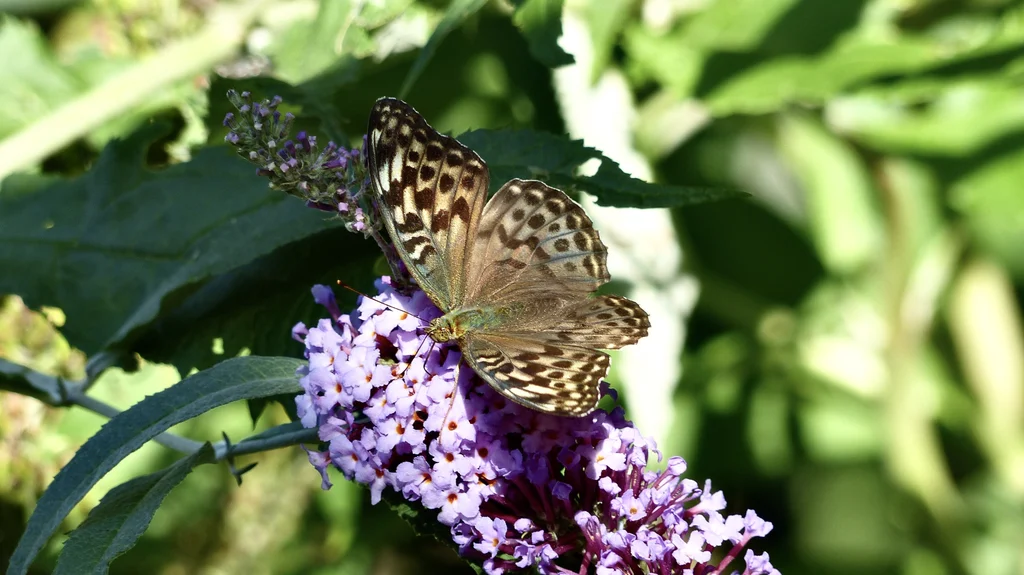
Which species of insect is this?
Argynnis paphia
